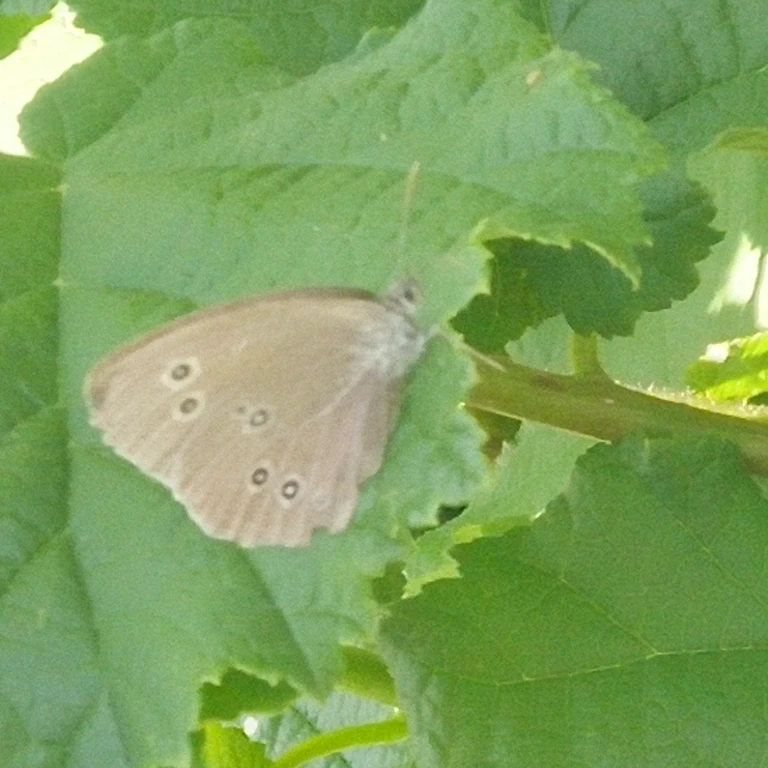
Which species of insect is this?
Aphantopus hyperantus
